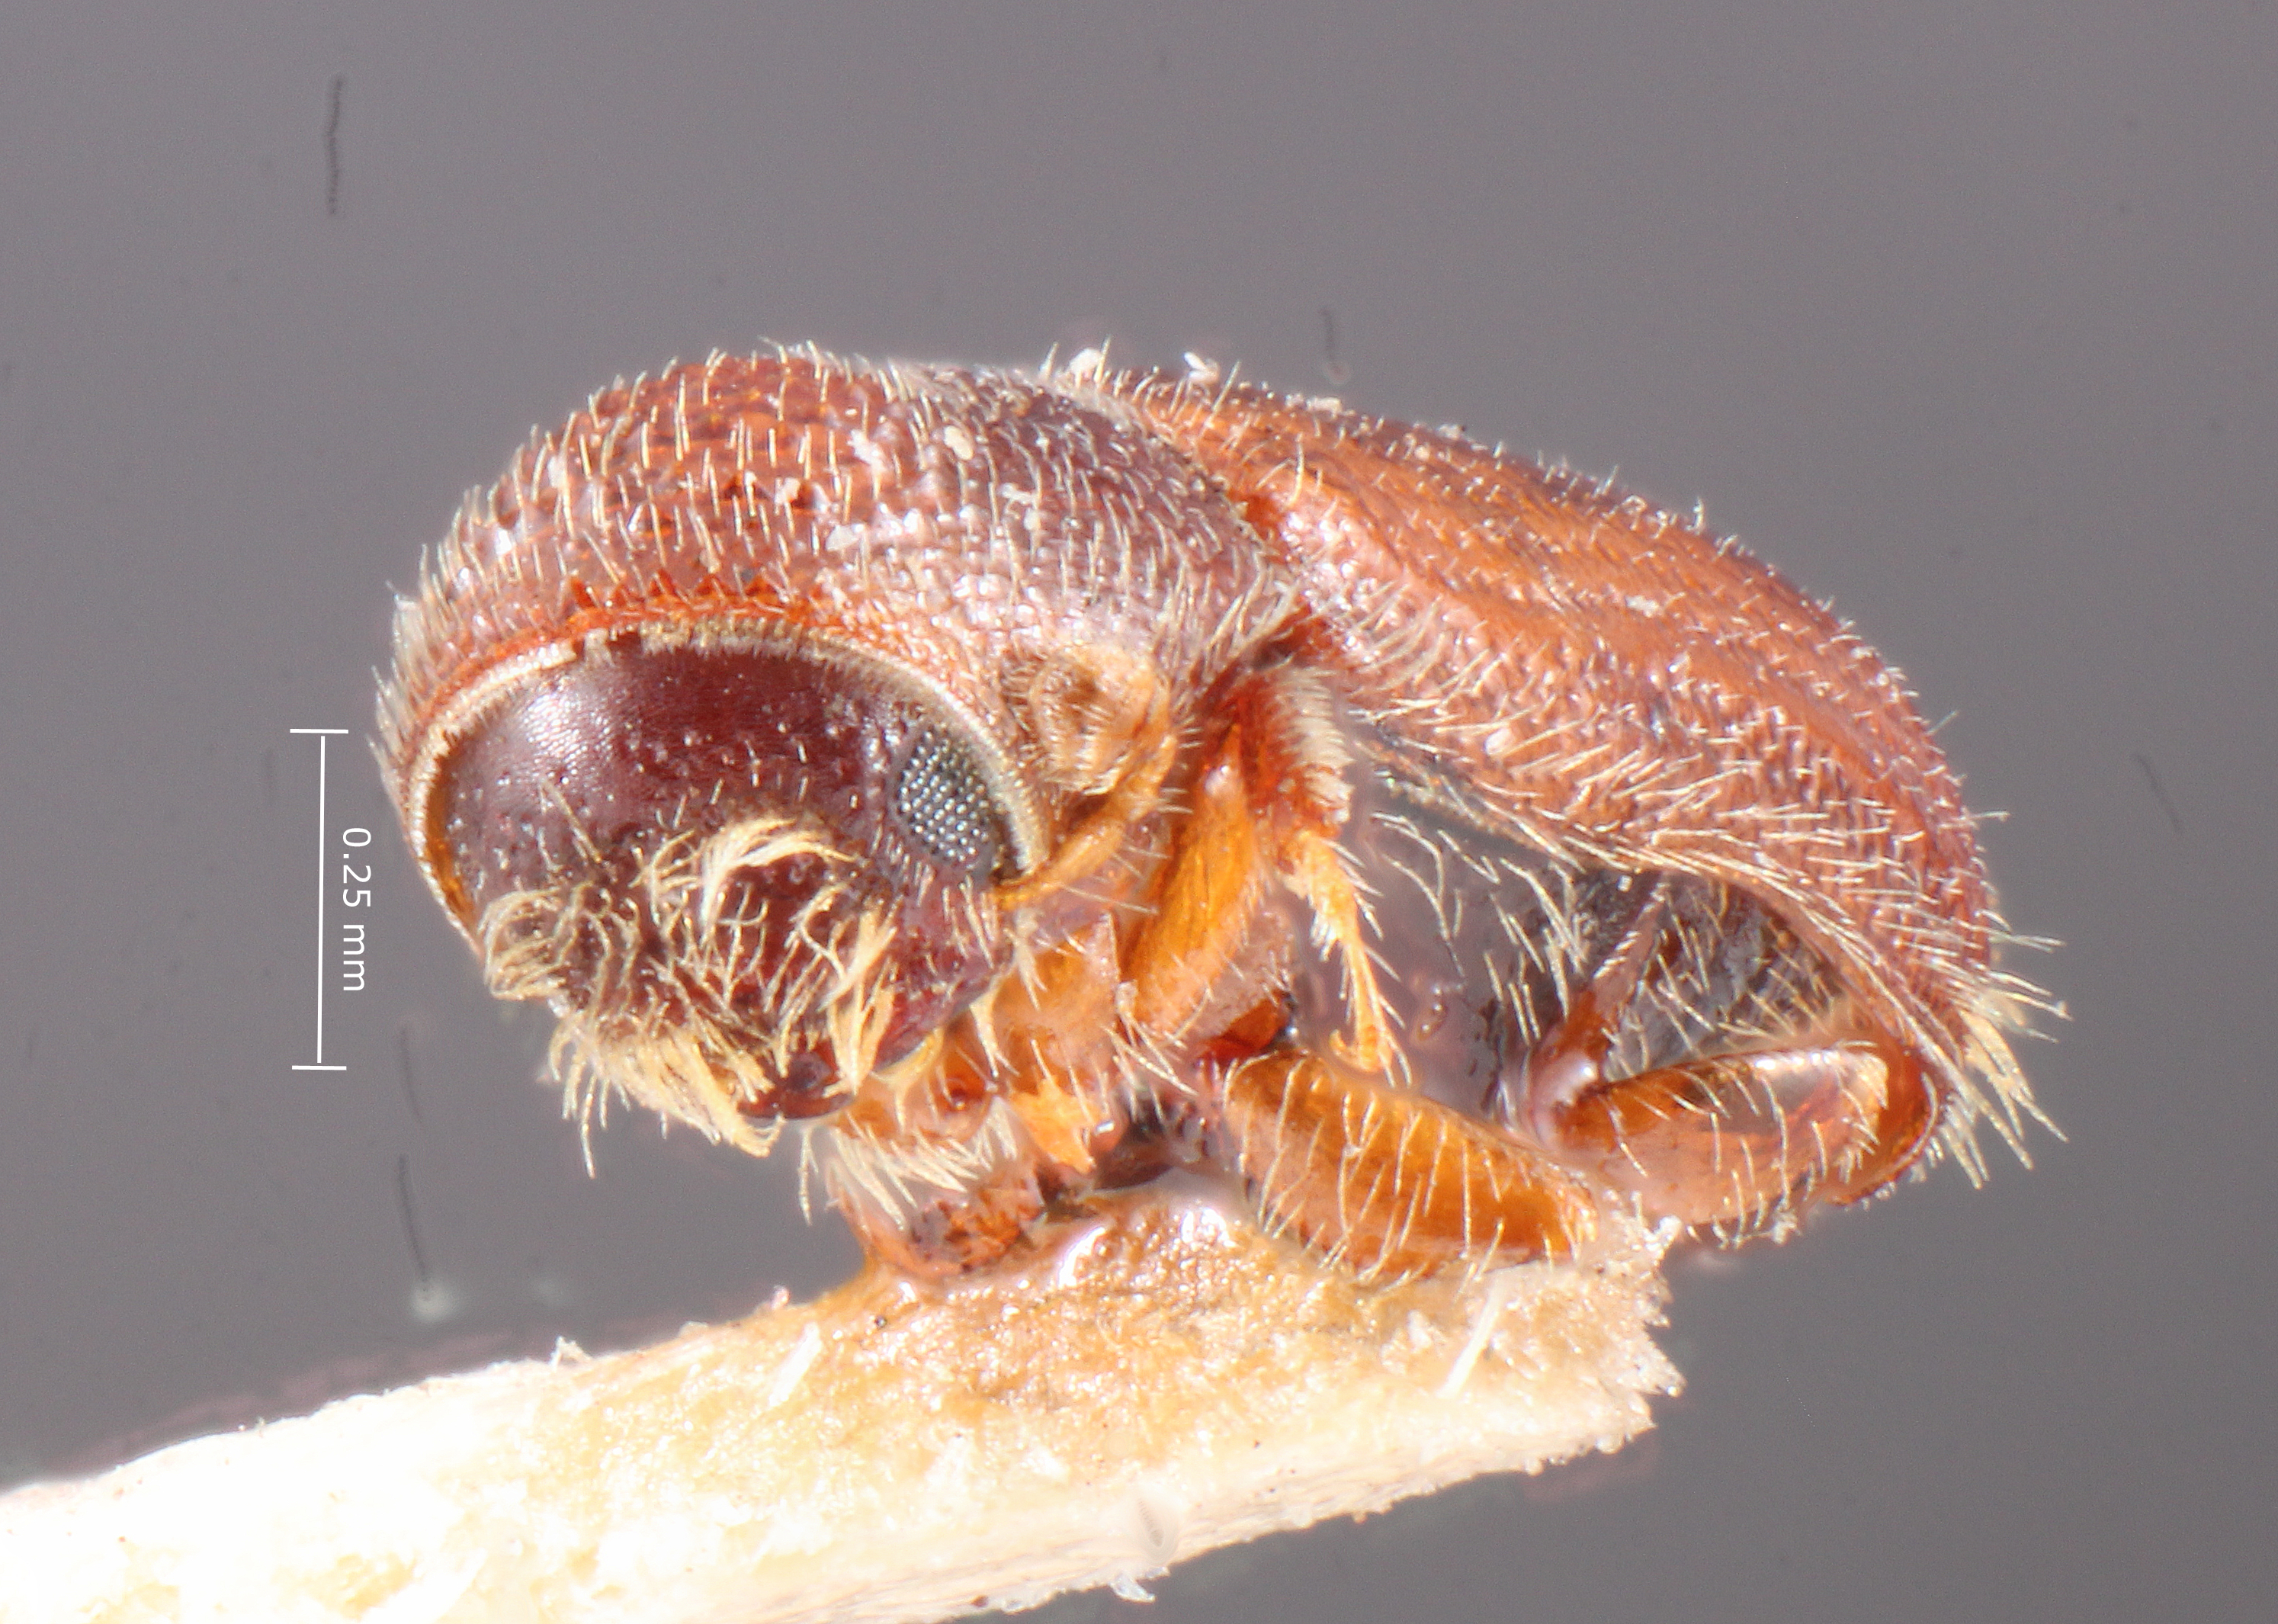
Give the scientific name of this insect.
Pityophthorus setosus
